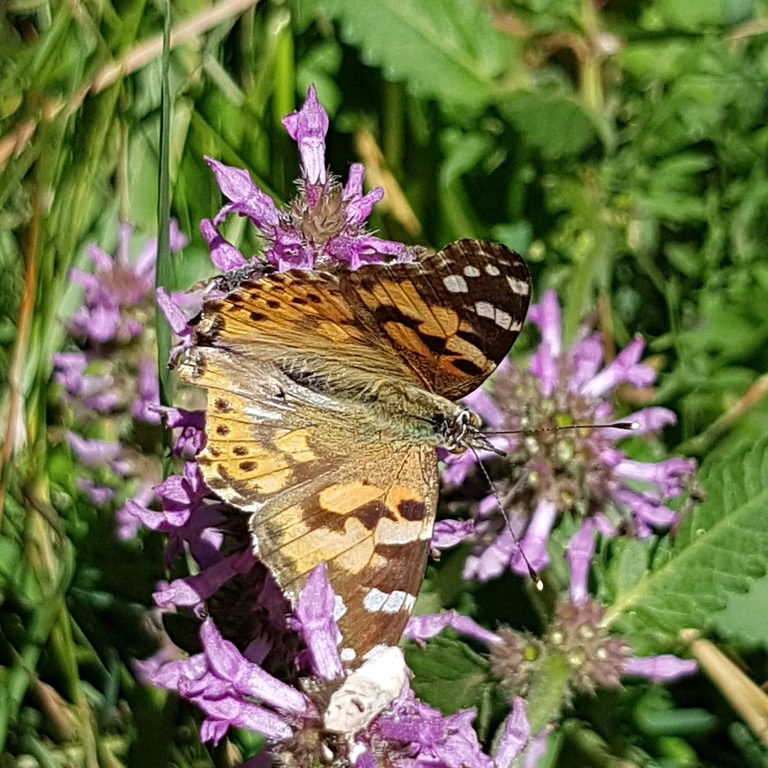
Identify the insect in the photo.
Vanessa cardui
